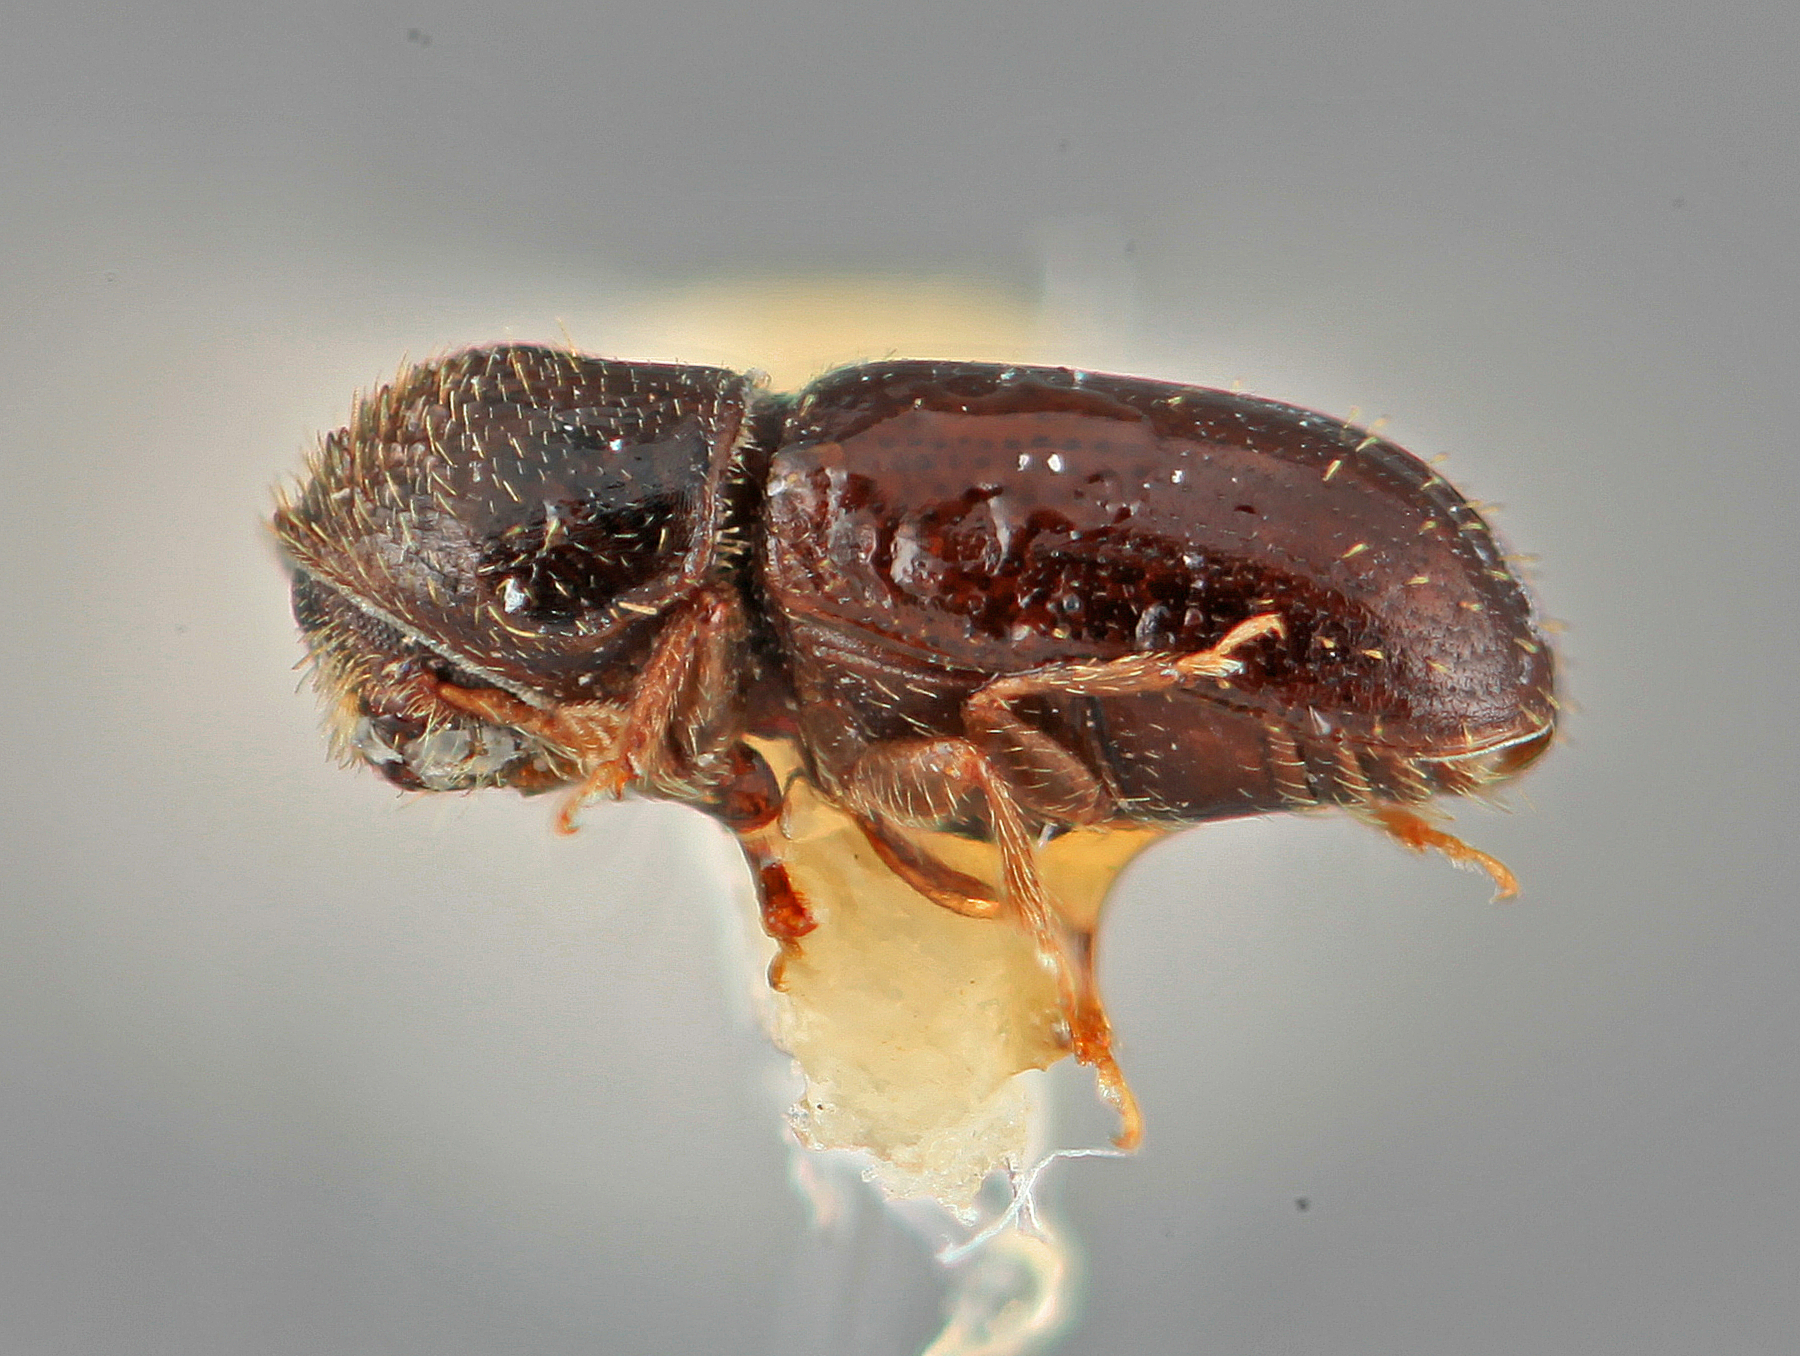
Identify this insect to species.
Araptus playonensis
